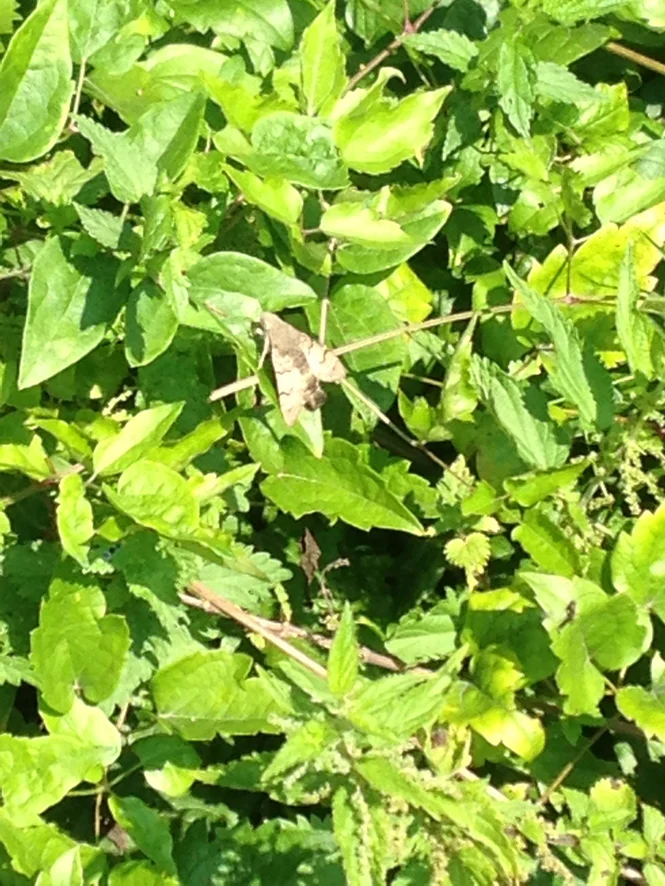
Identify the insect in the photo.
Macroglossum stellatarum
